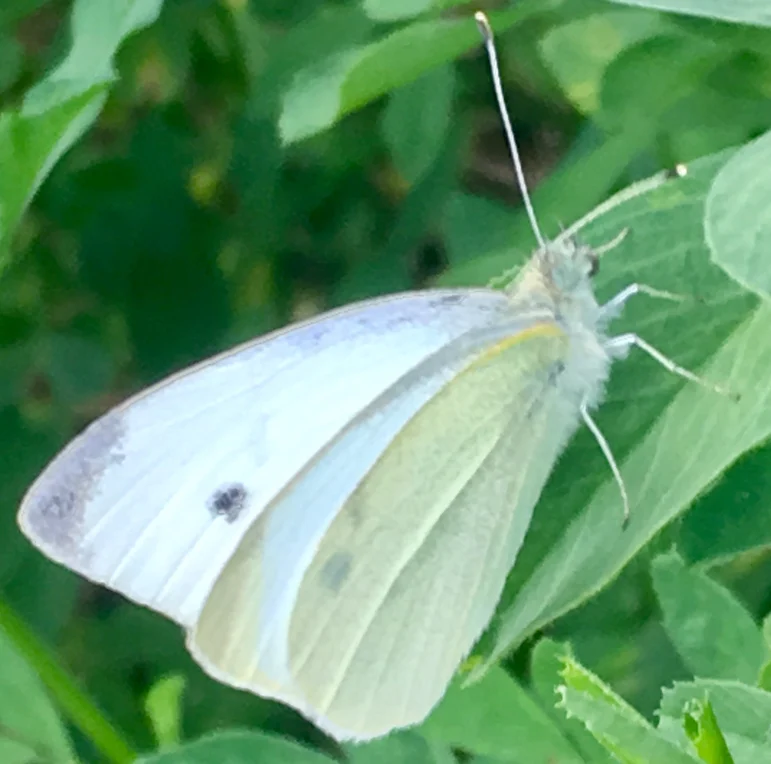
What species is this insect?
Pieris rapae
